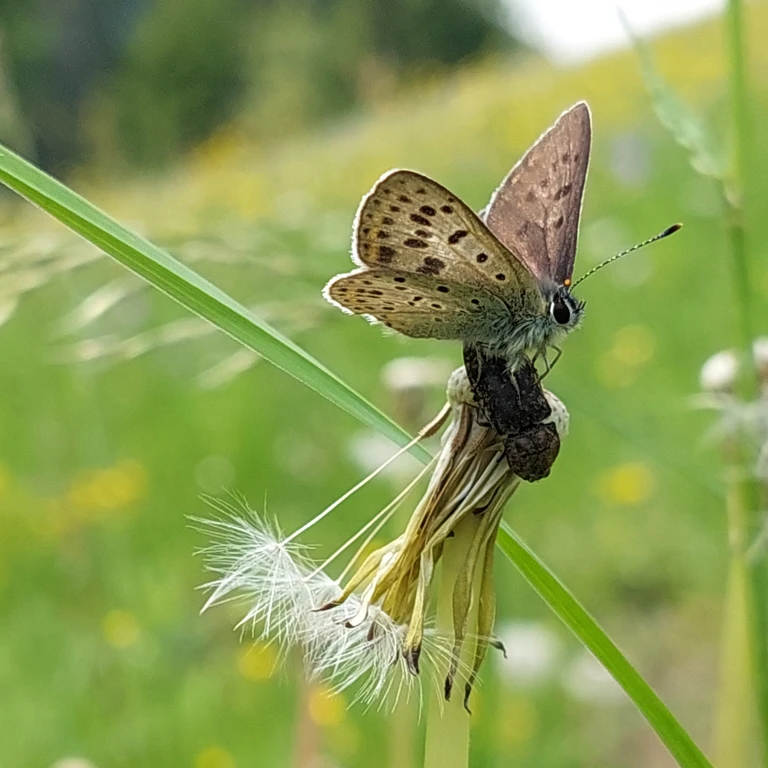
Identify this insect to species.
Lycaena tityrus (also Loweia tityrus)
